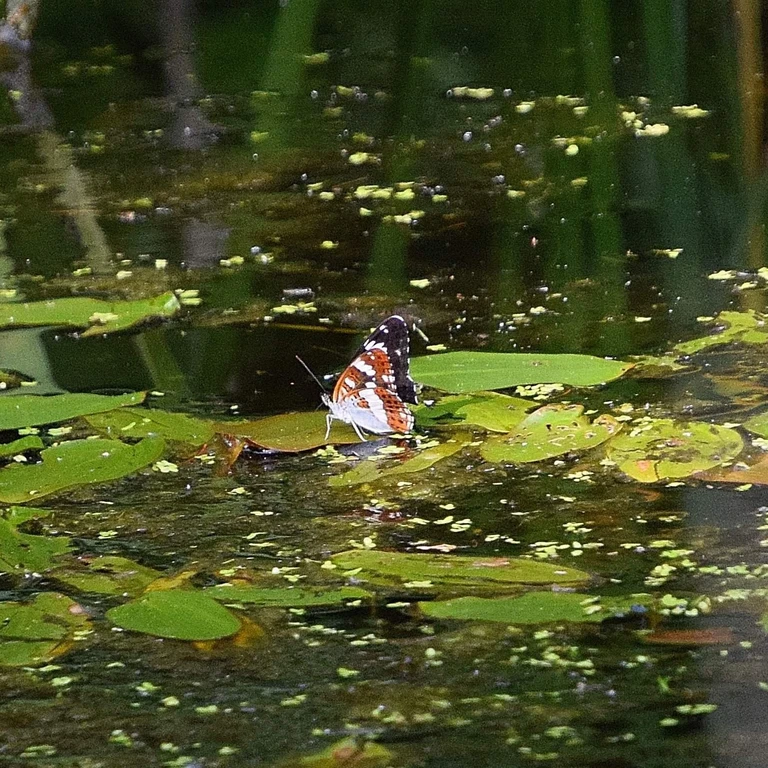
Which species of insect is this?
Limenitis camilla (also Ladoga camilla)
